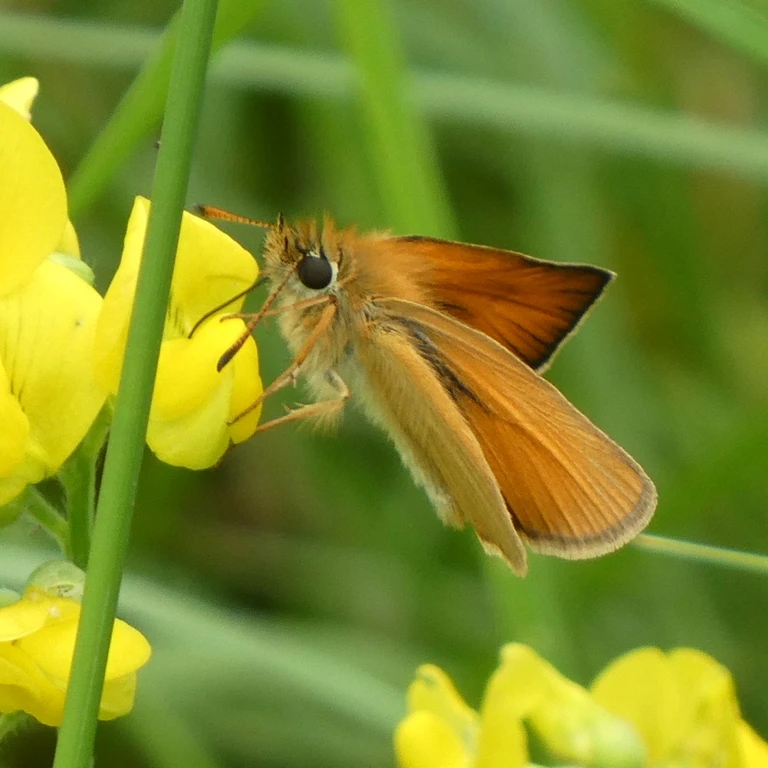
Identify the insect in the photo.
Thymelicus lineola
